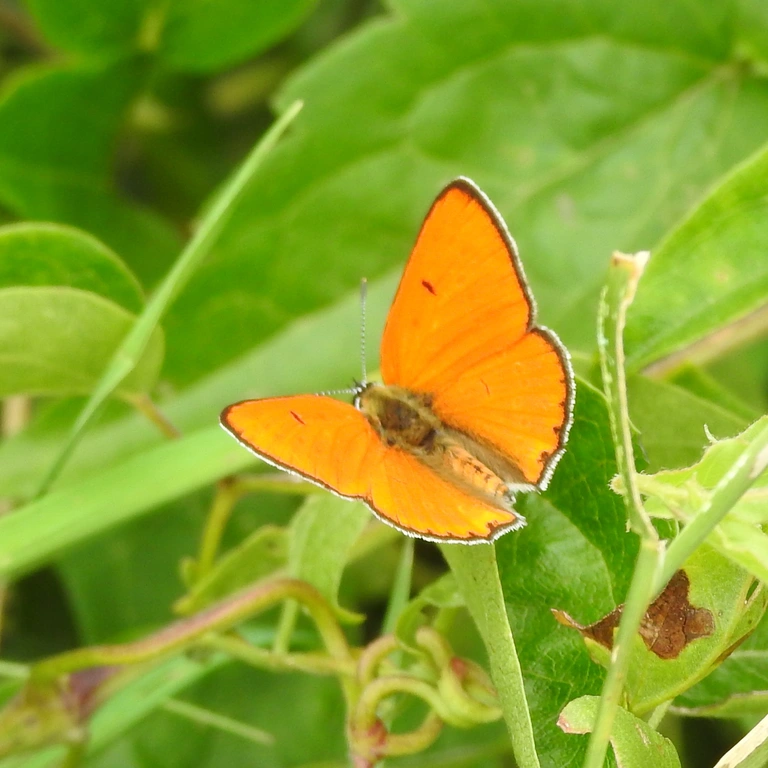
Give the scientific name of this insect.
Lycaena dispar
